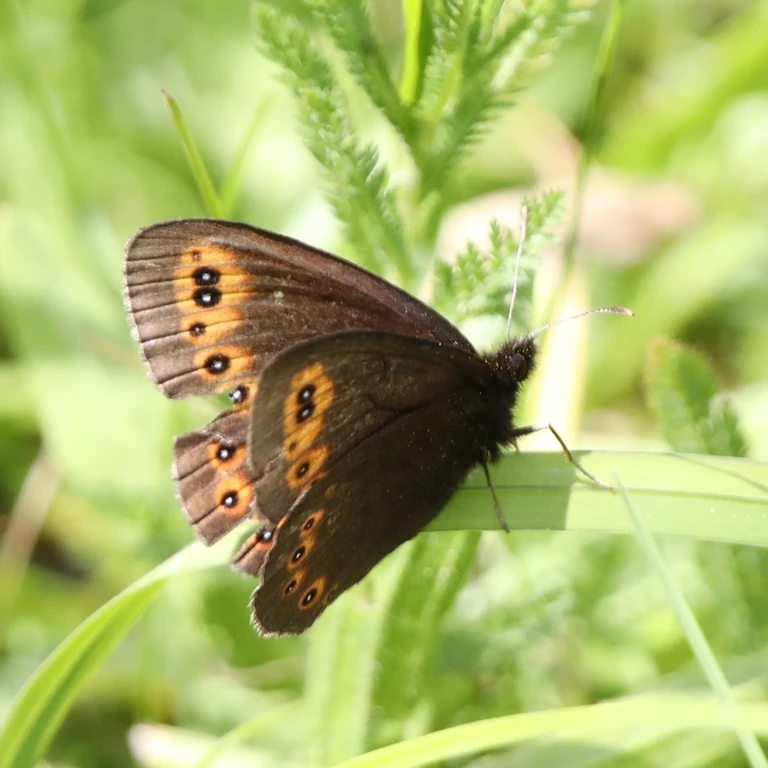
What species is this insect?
Erebia medusa
